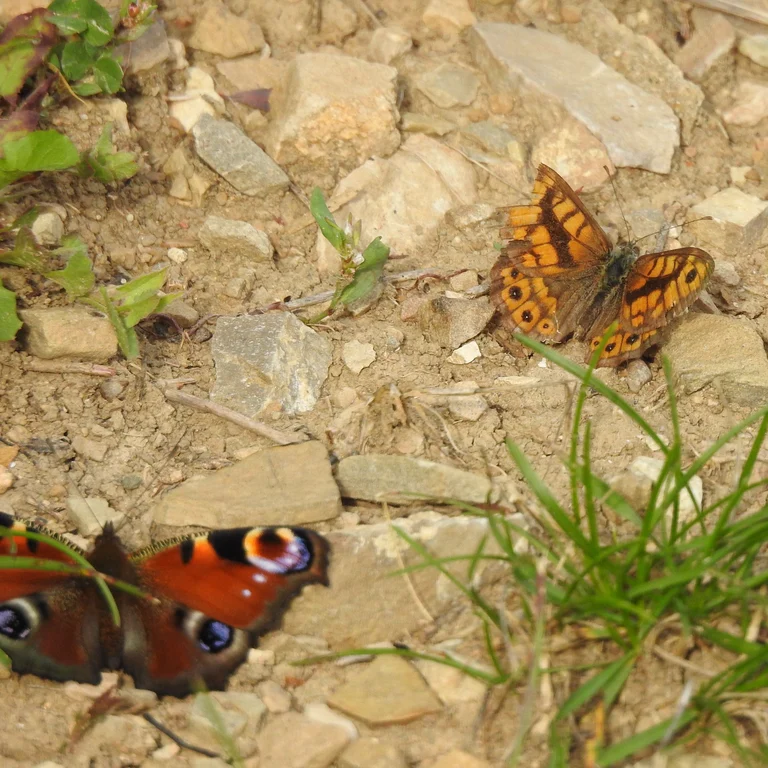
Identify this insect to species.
Lasiommata megera (also Pararge megera)
